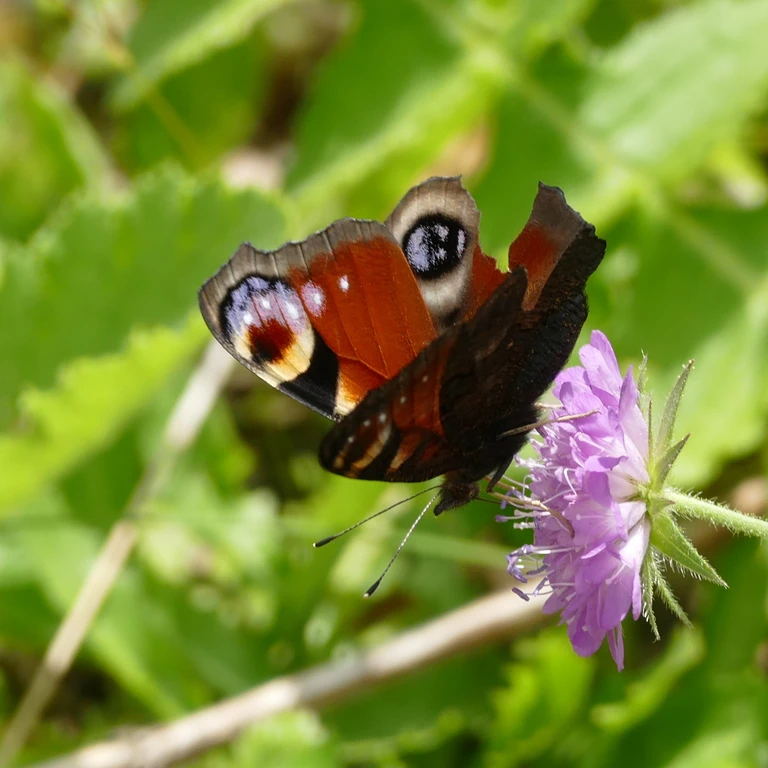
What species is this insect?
Aglais io
